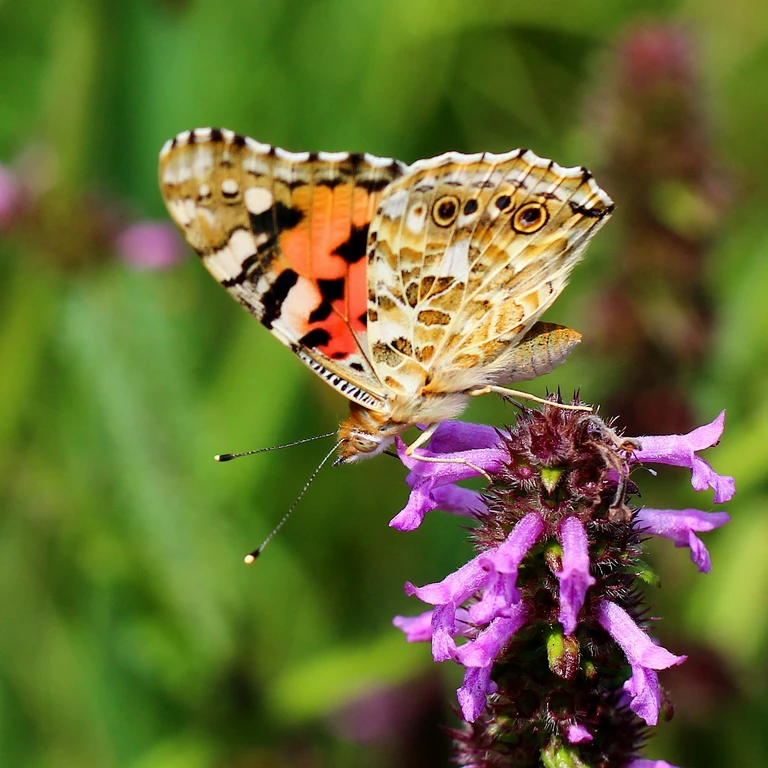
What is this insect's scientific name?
Vanessa cardui
